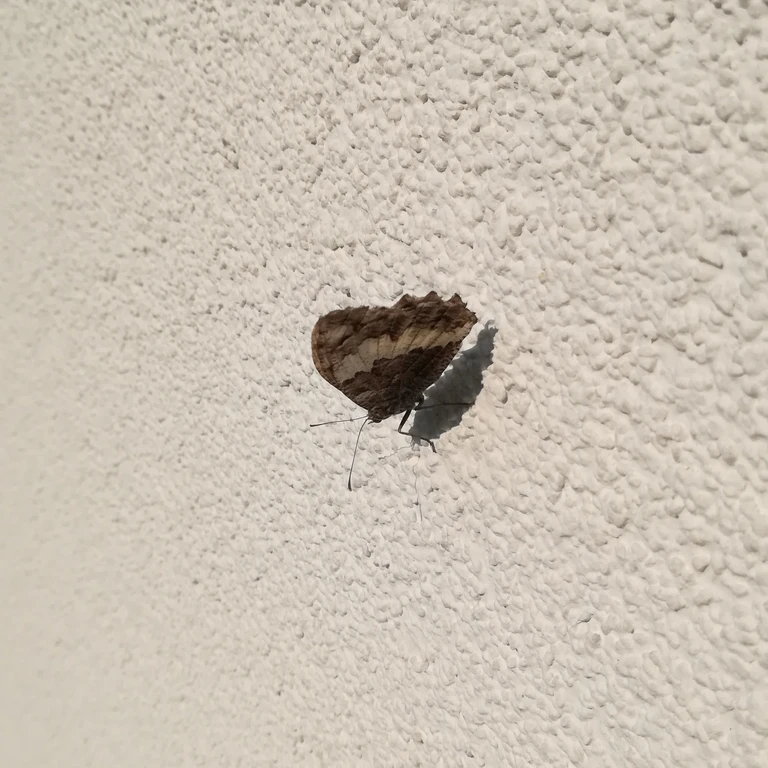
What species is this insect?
Brintesia circe
